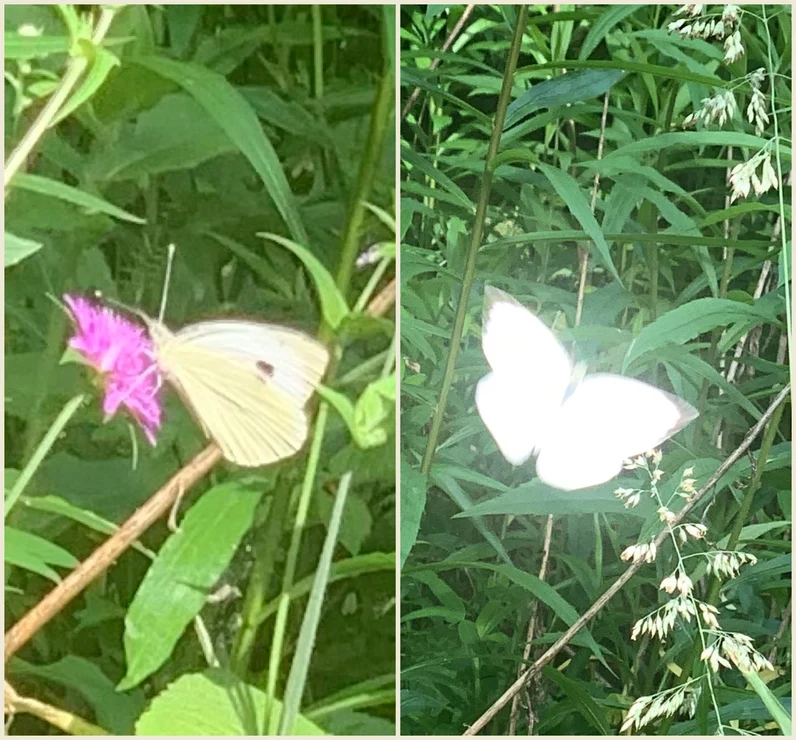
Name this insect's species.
Pieris brassicae
